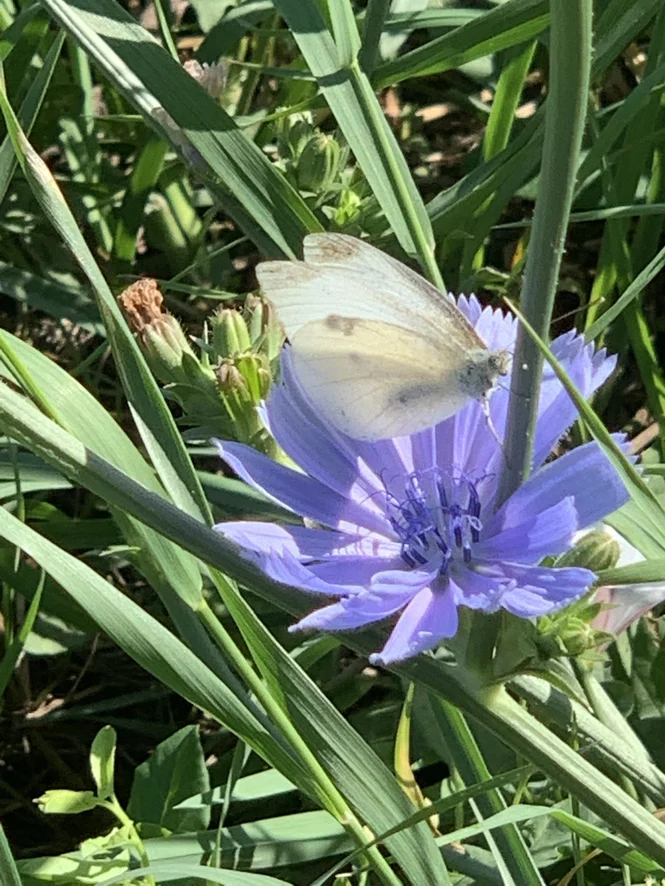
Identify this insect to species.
Pieris rapae
